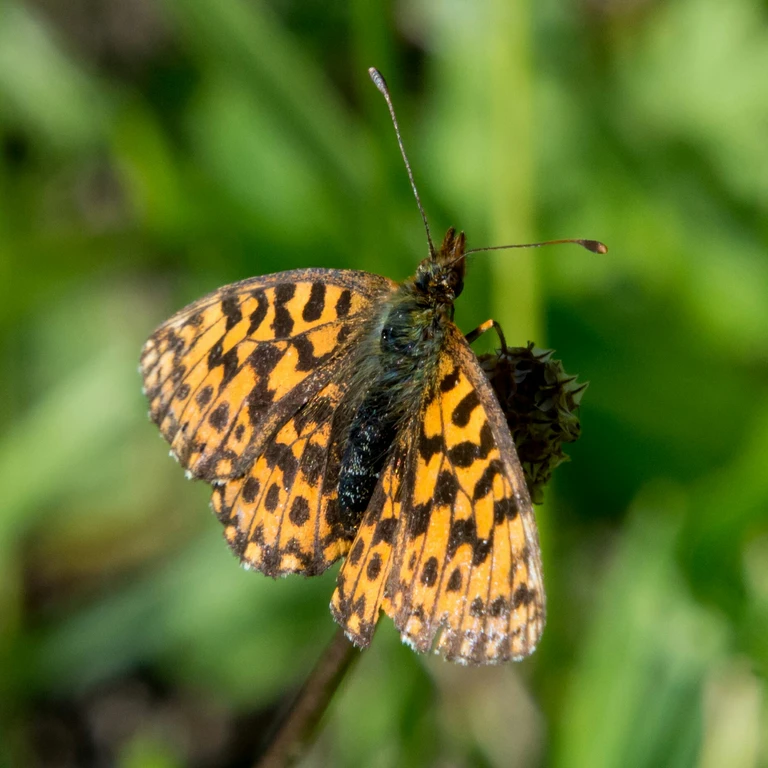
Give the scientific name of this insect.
Boloria dia
